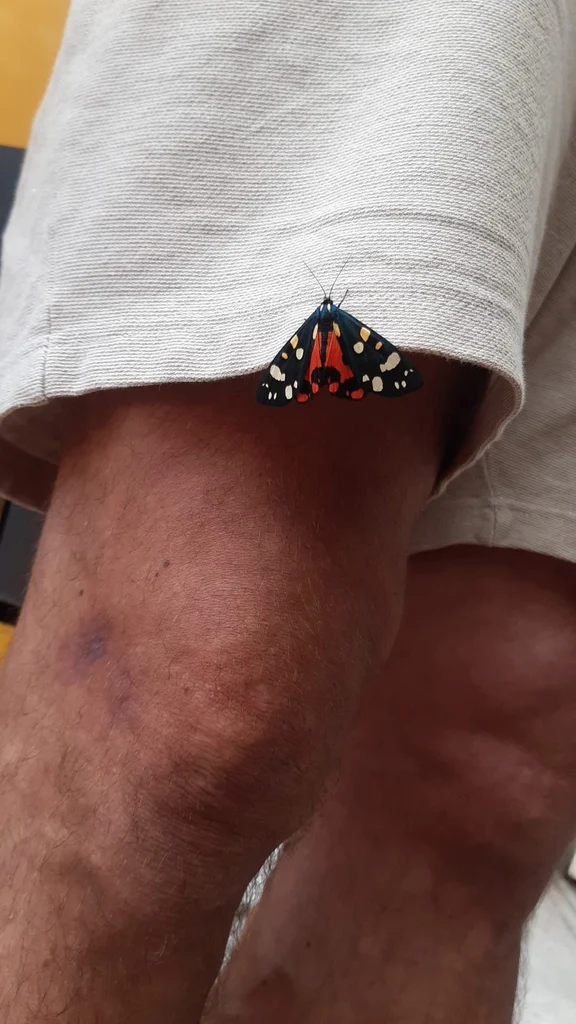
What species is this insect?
Callimorpha dominula
